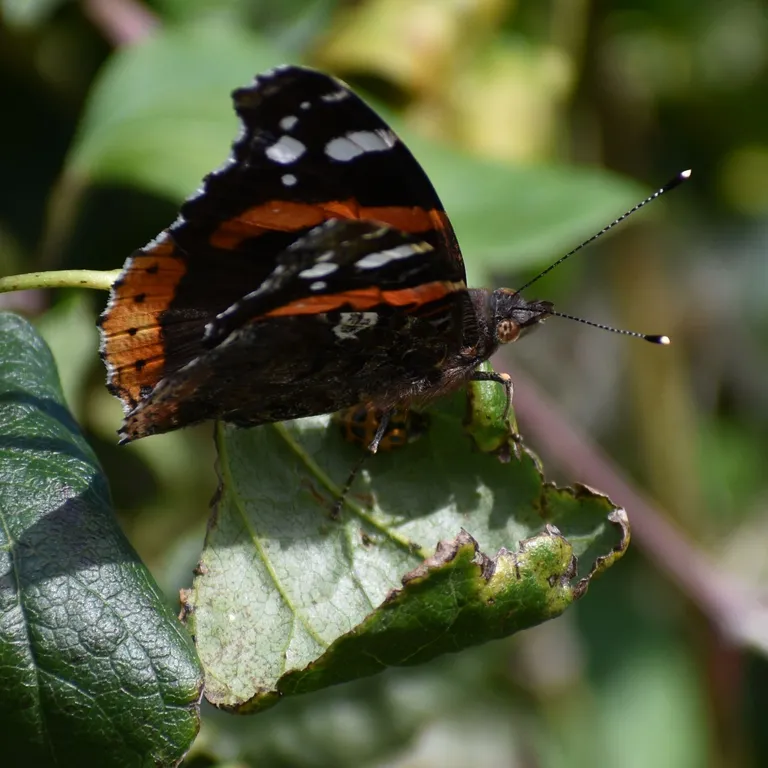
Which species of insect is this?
Vanessa atalanta
